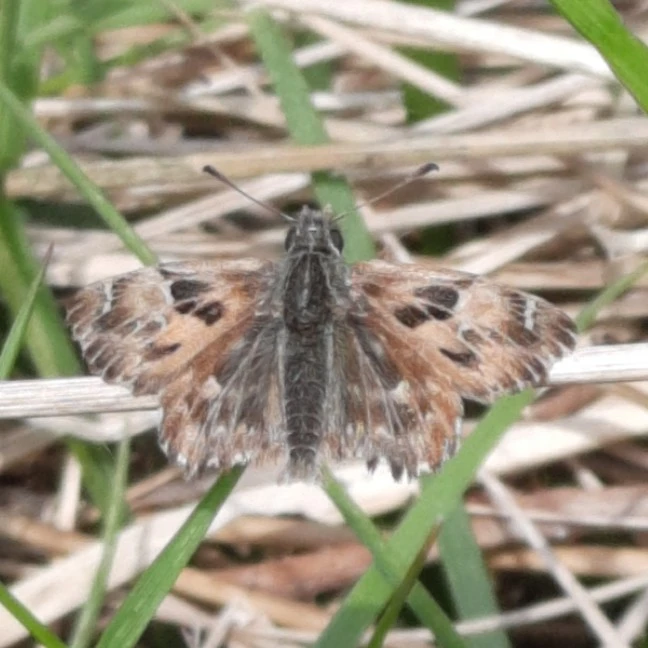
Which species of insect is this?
Carcharodus alceae
